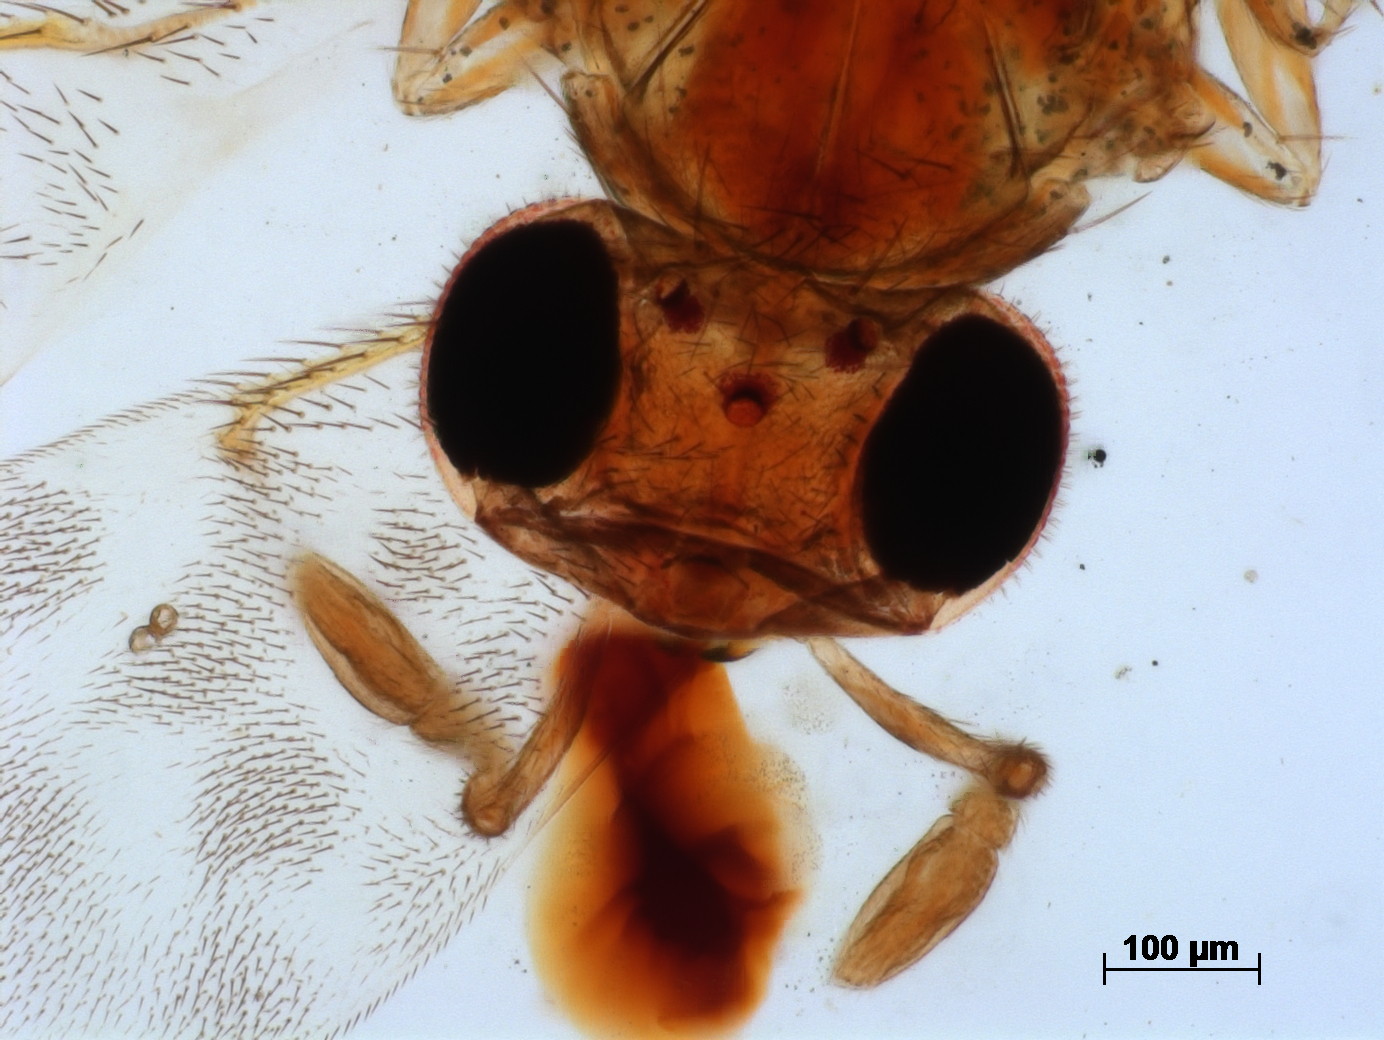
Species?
Marietta nigripes
